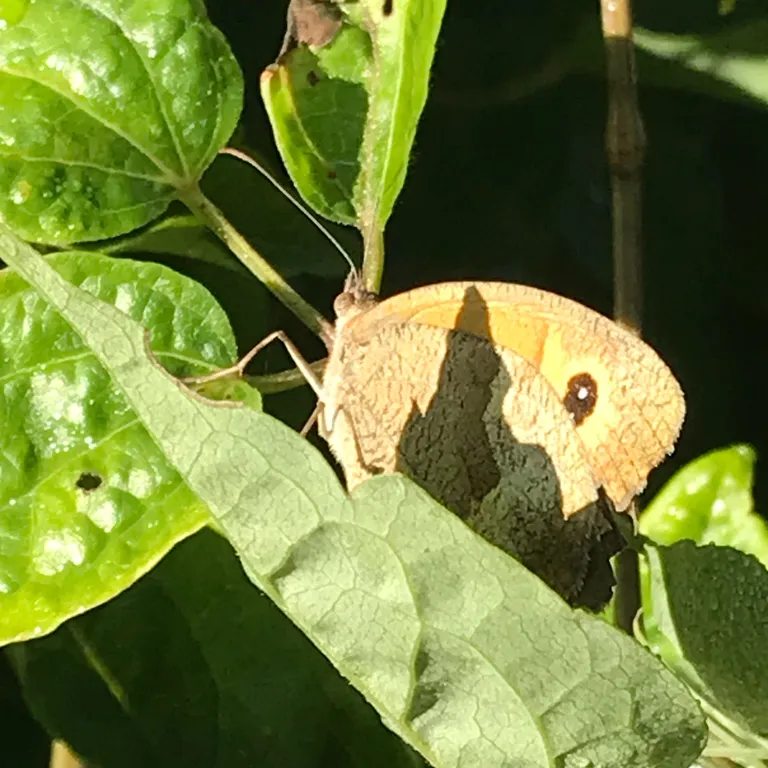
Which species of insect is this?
Maniola jurtina
